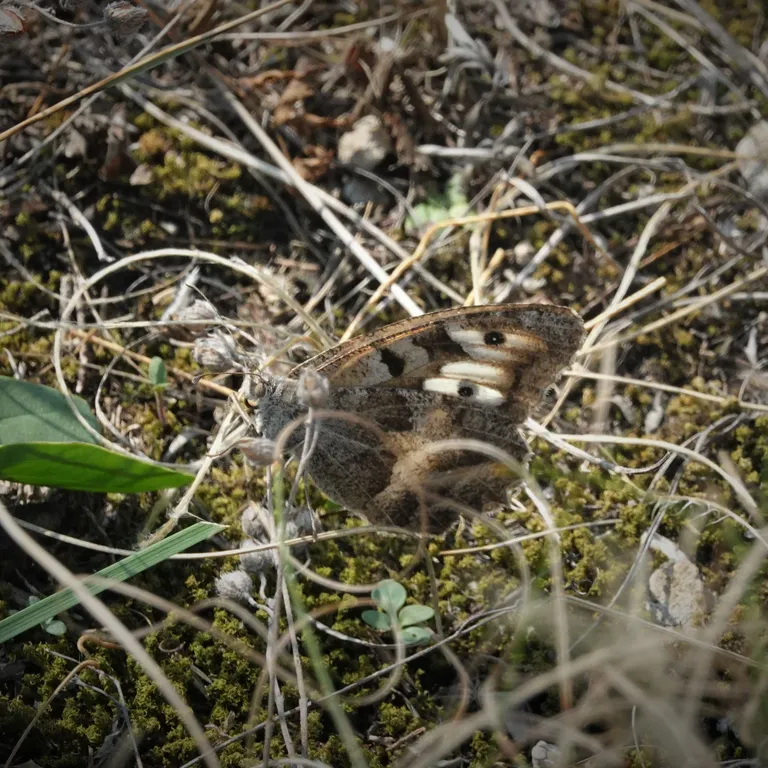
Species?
Chazara briseis (also Satyrus briseis)
